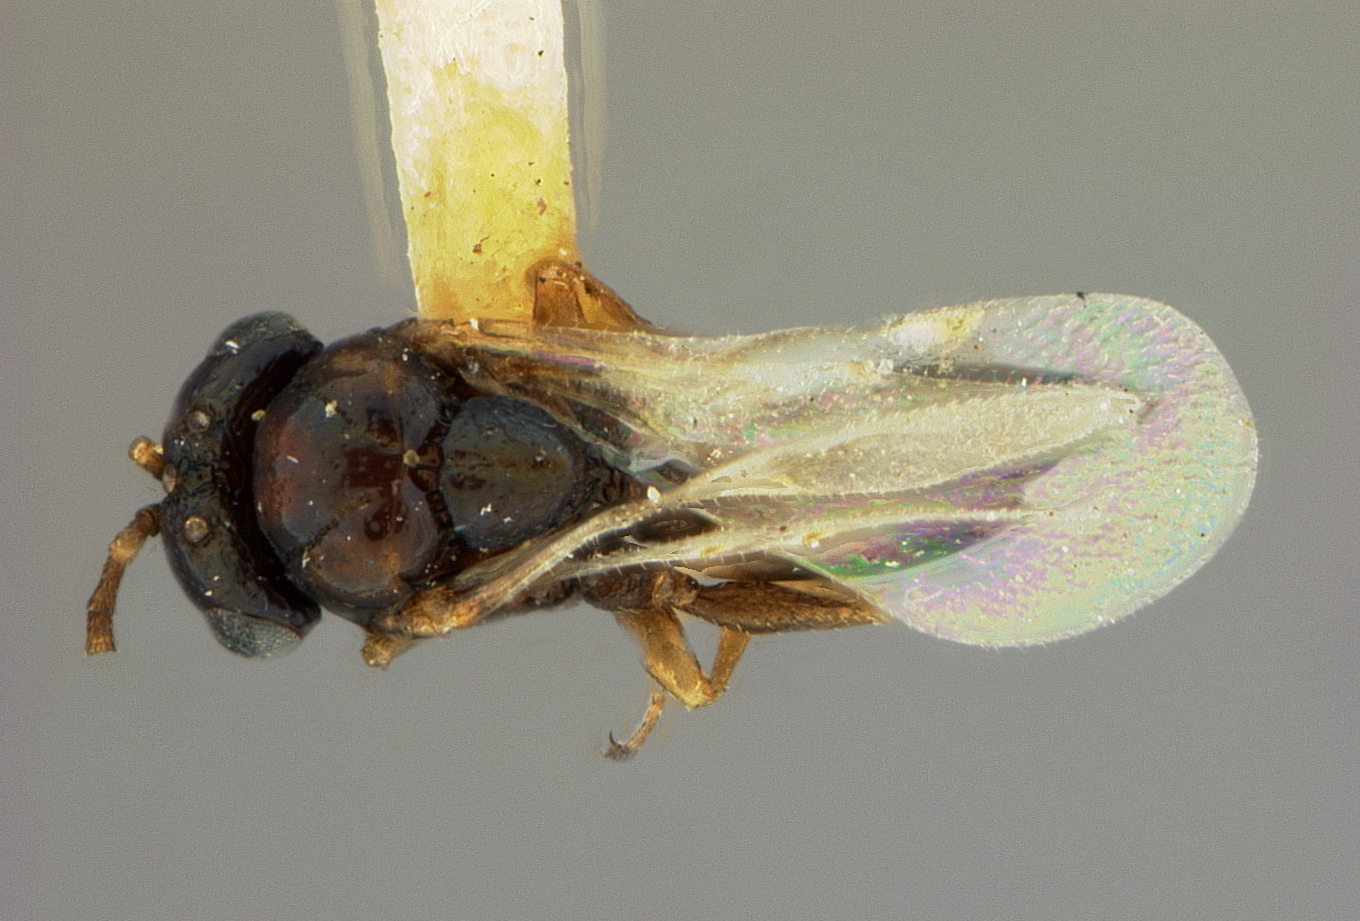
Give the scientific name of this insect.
Metagea schwarzii
